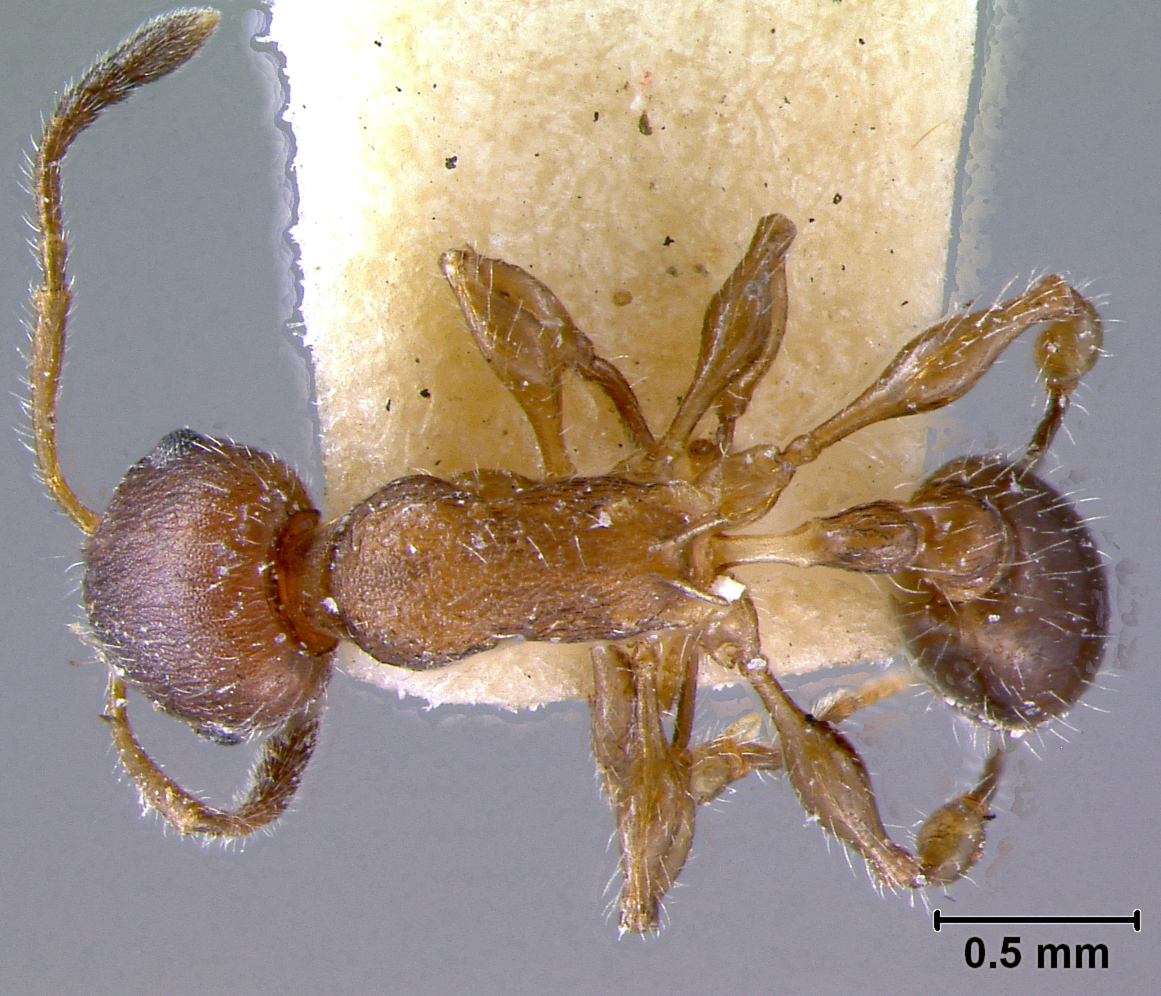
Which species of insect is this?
Macromischa bruneri
